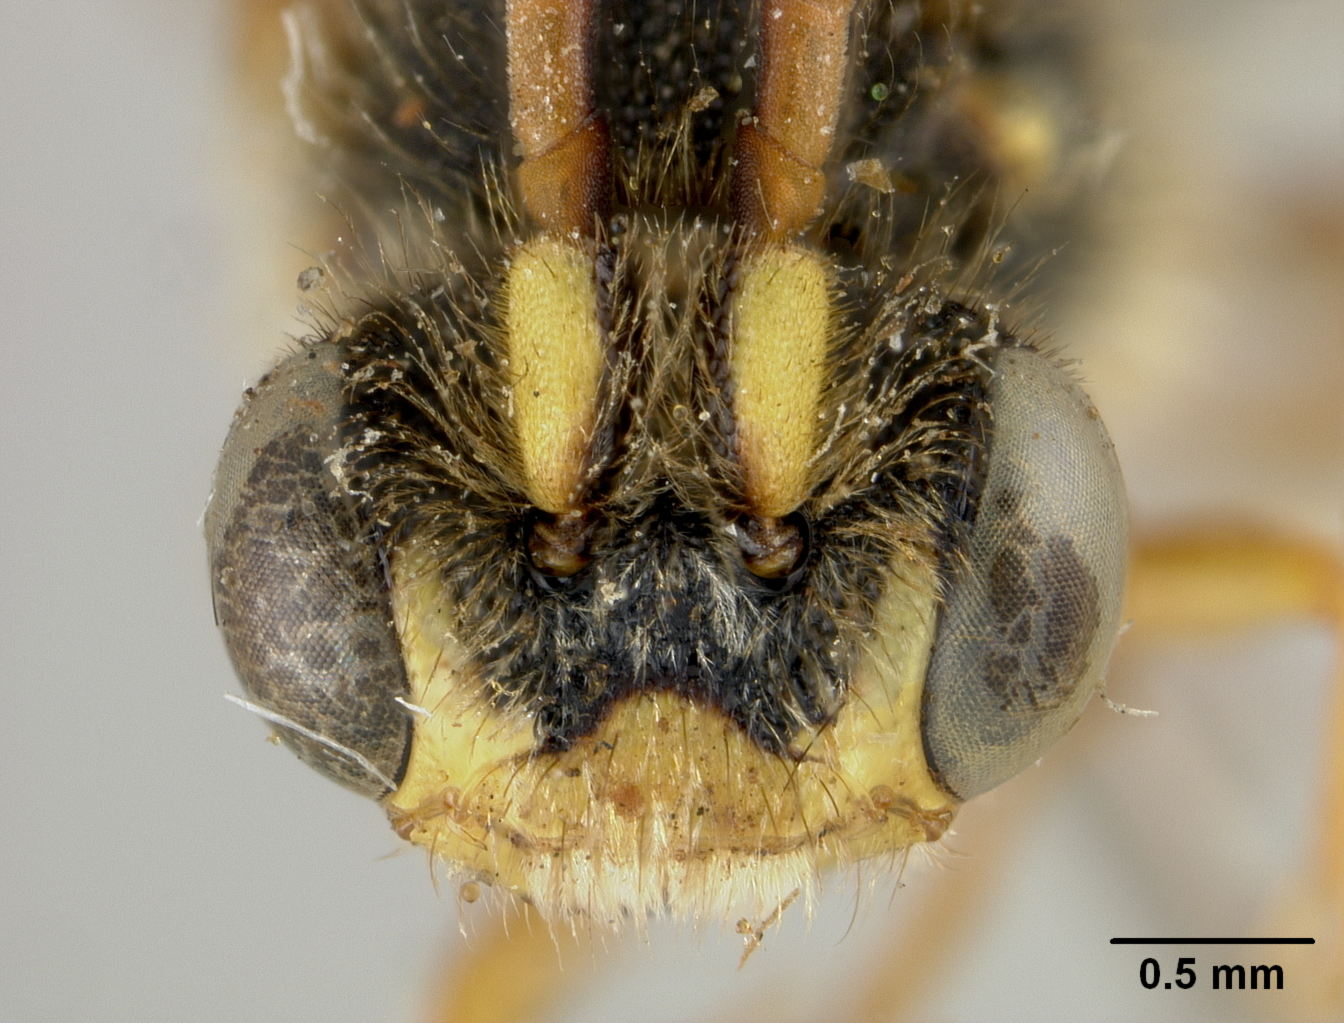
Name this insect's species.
Nomada odontocera
